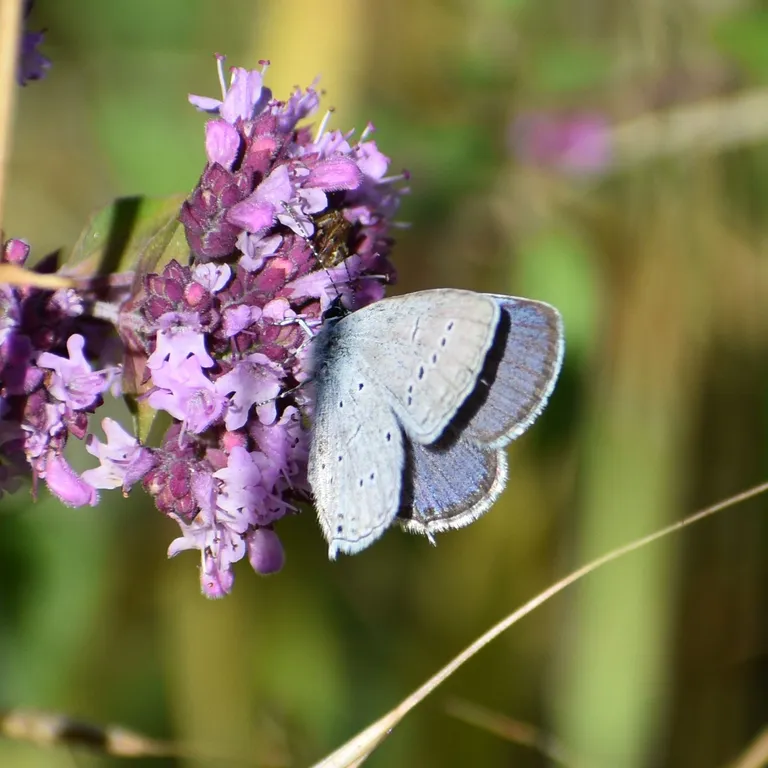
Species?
Cupido decolorata (also Elkalyce decolorata)
